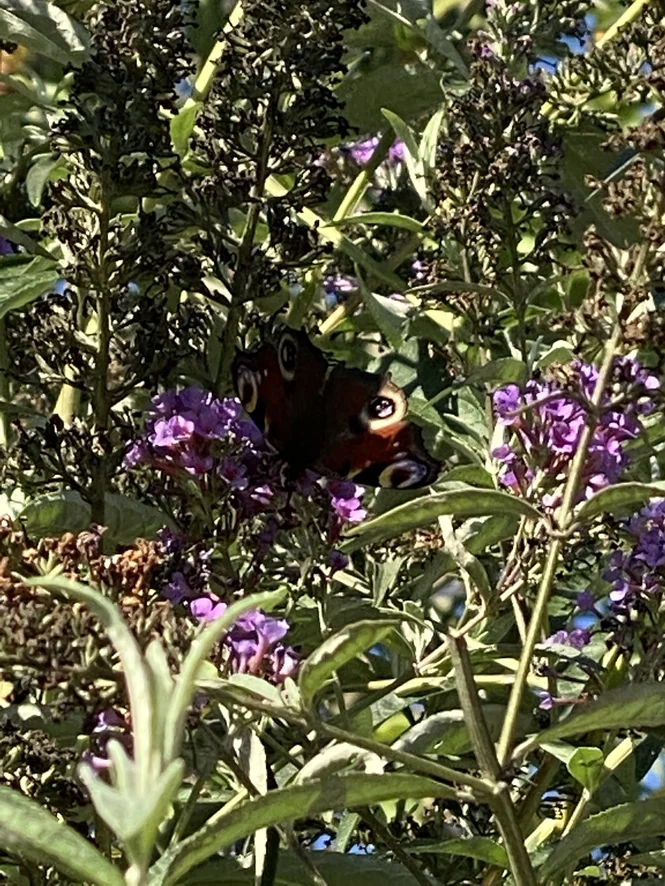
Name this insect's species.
Aglais io
